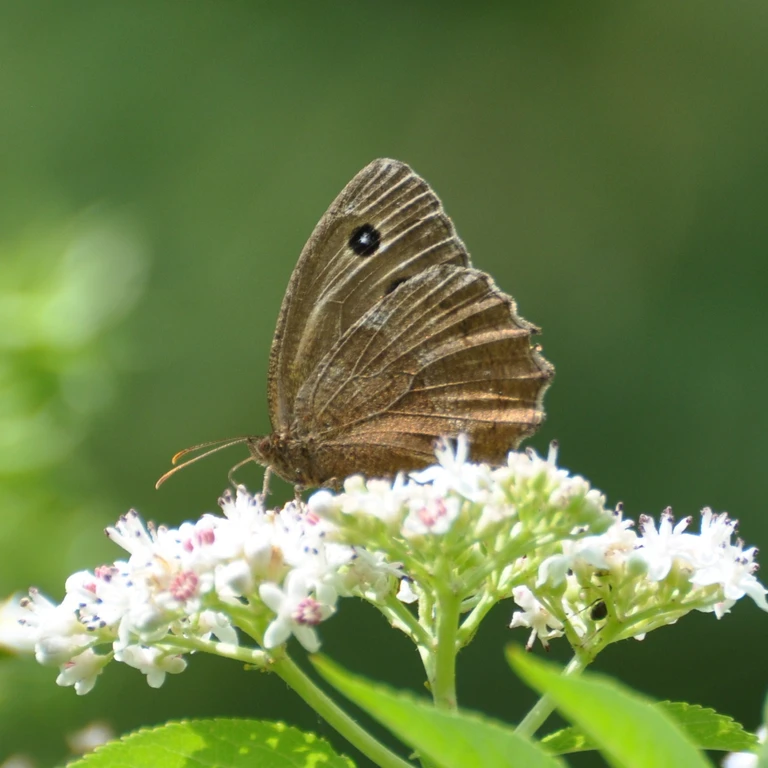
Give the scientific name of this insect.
Minois dryas
